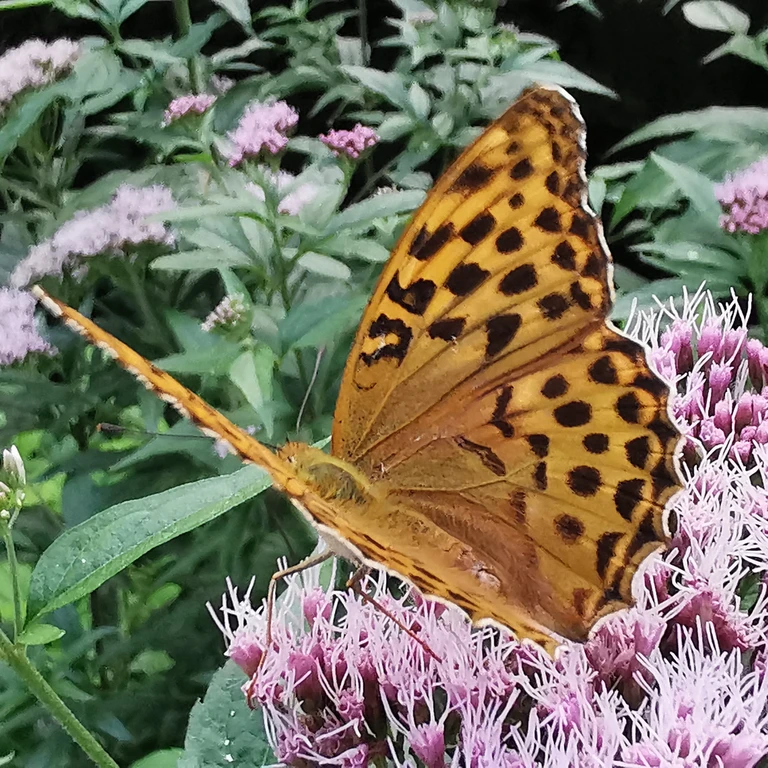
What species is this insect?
Argynnis paphia
